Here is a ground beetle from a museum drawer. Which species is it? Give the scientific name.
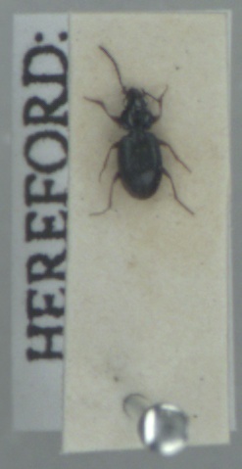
Bembidion guttula
